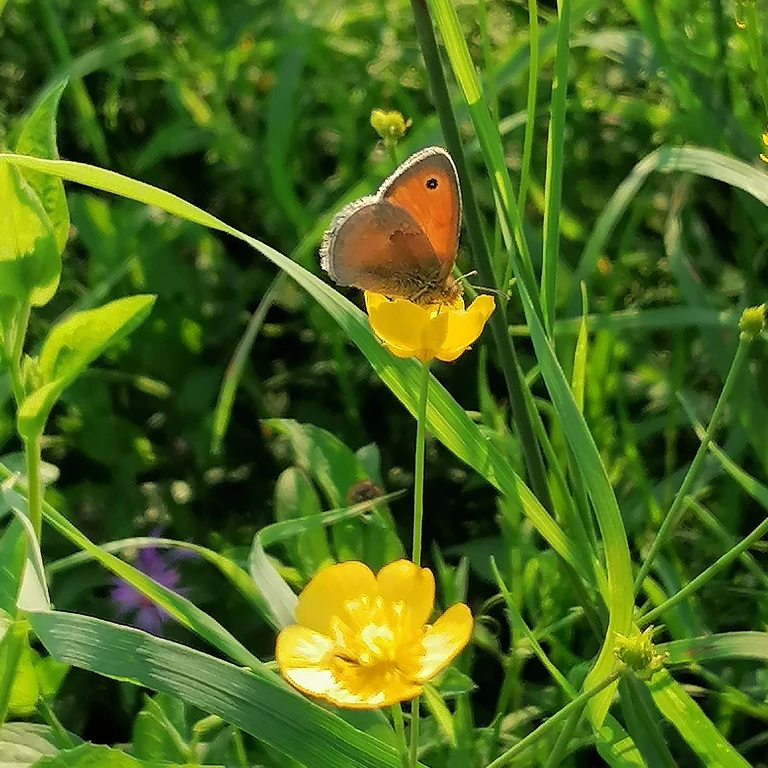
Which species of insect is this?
Coenonympha pamphilus
